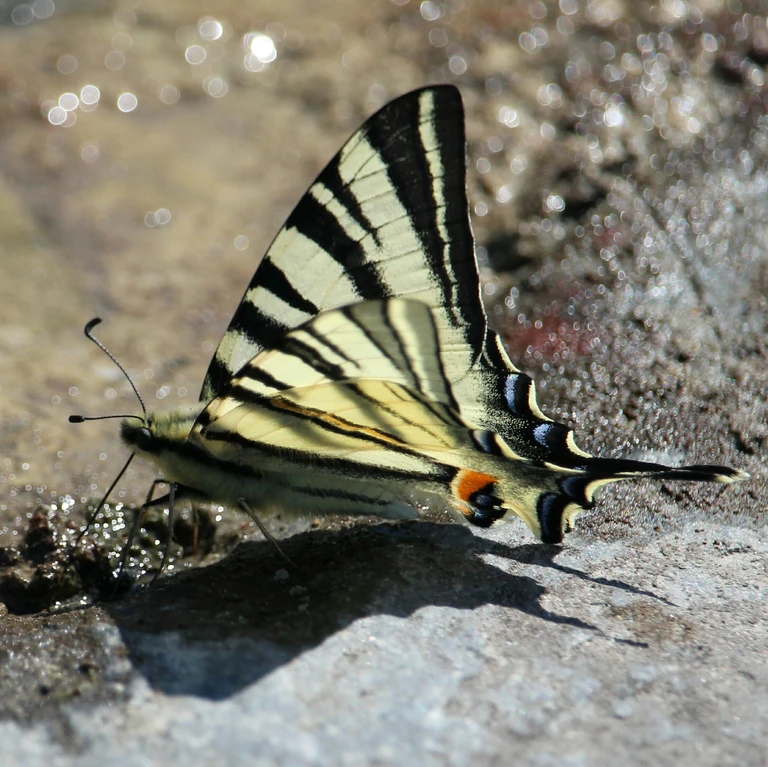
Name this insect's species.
Iphiclides podalirius
